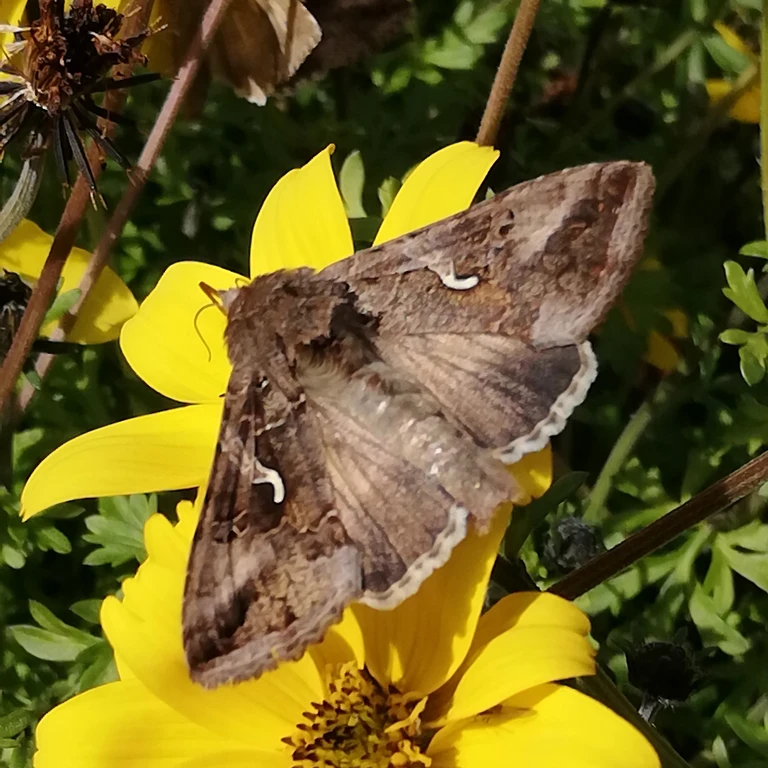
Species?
Autographa gamma
